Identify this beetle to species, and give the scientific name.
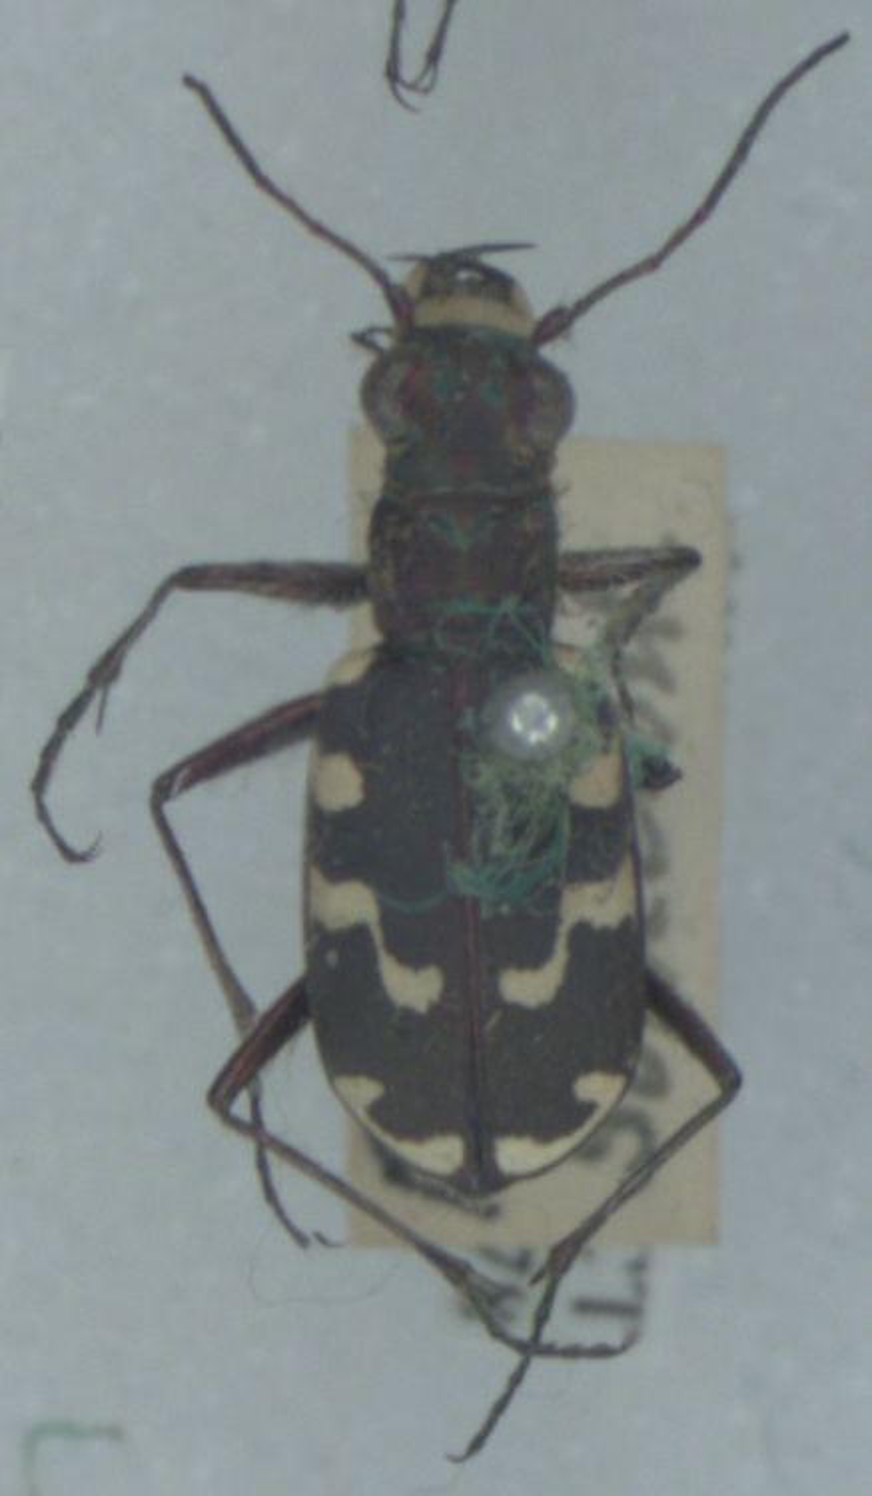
Cicindela maritima
